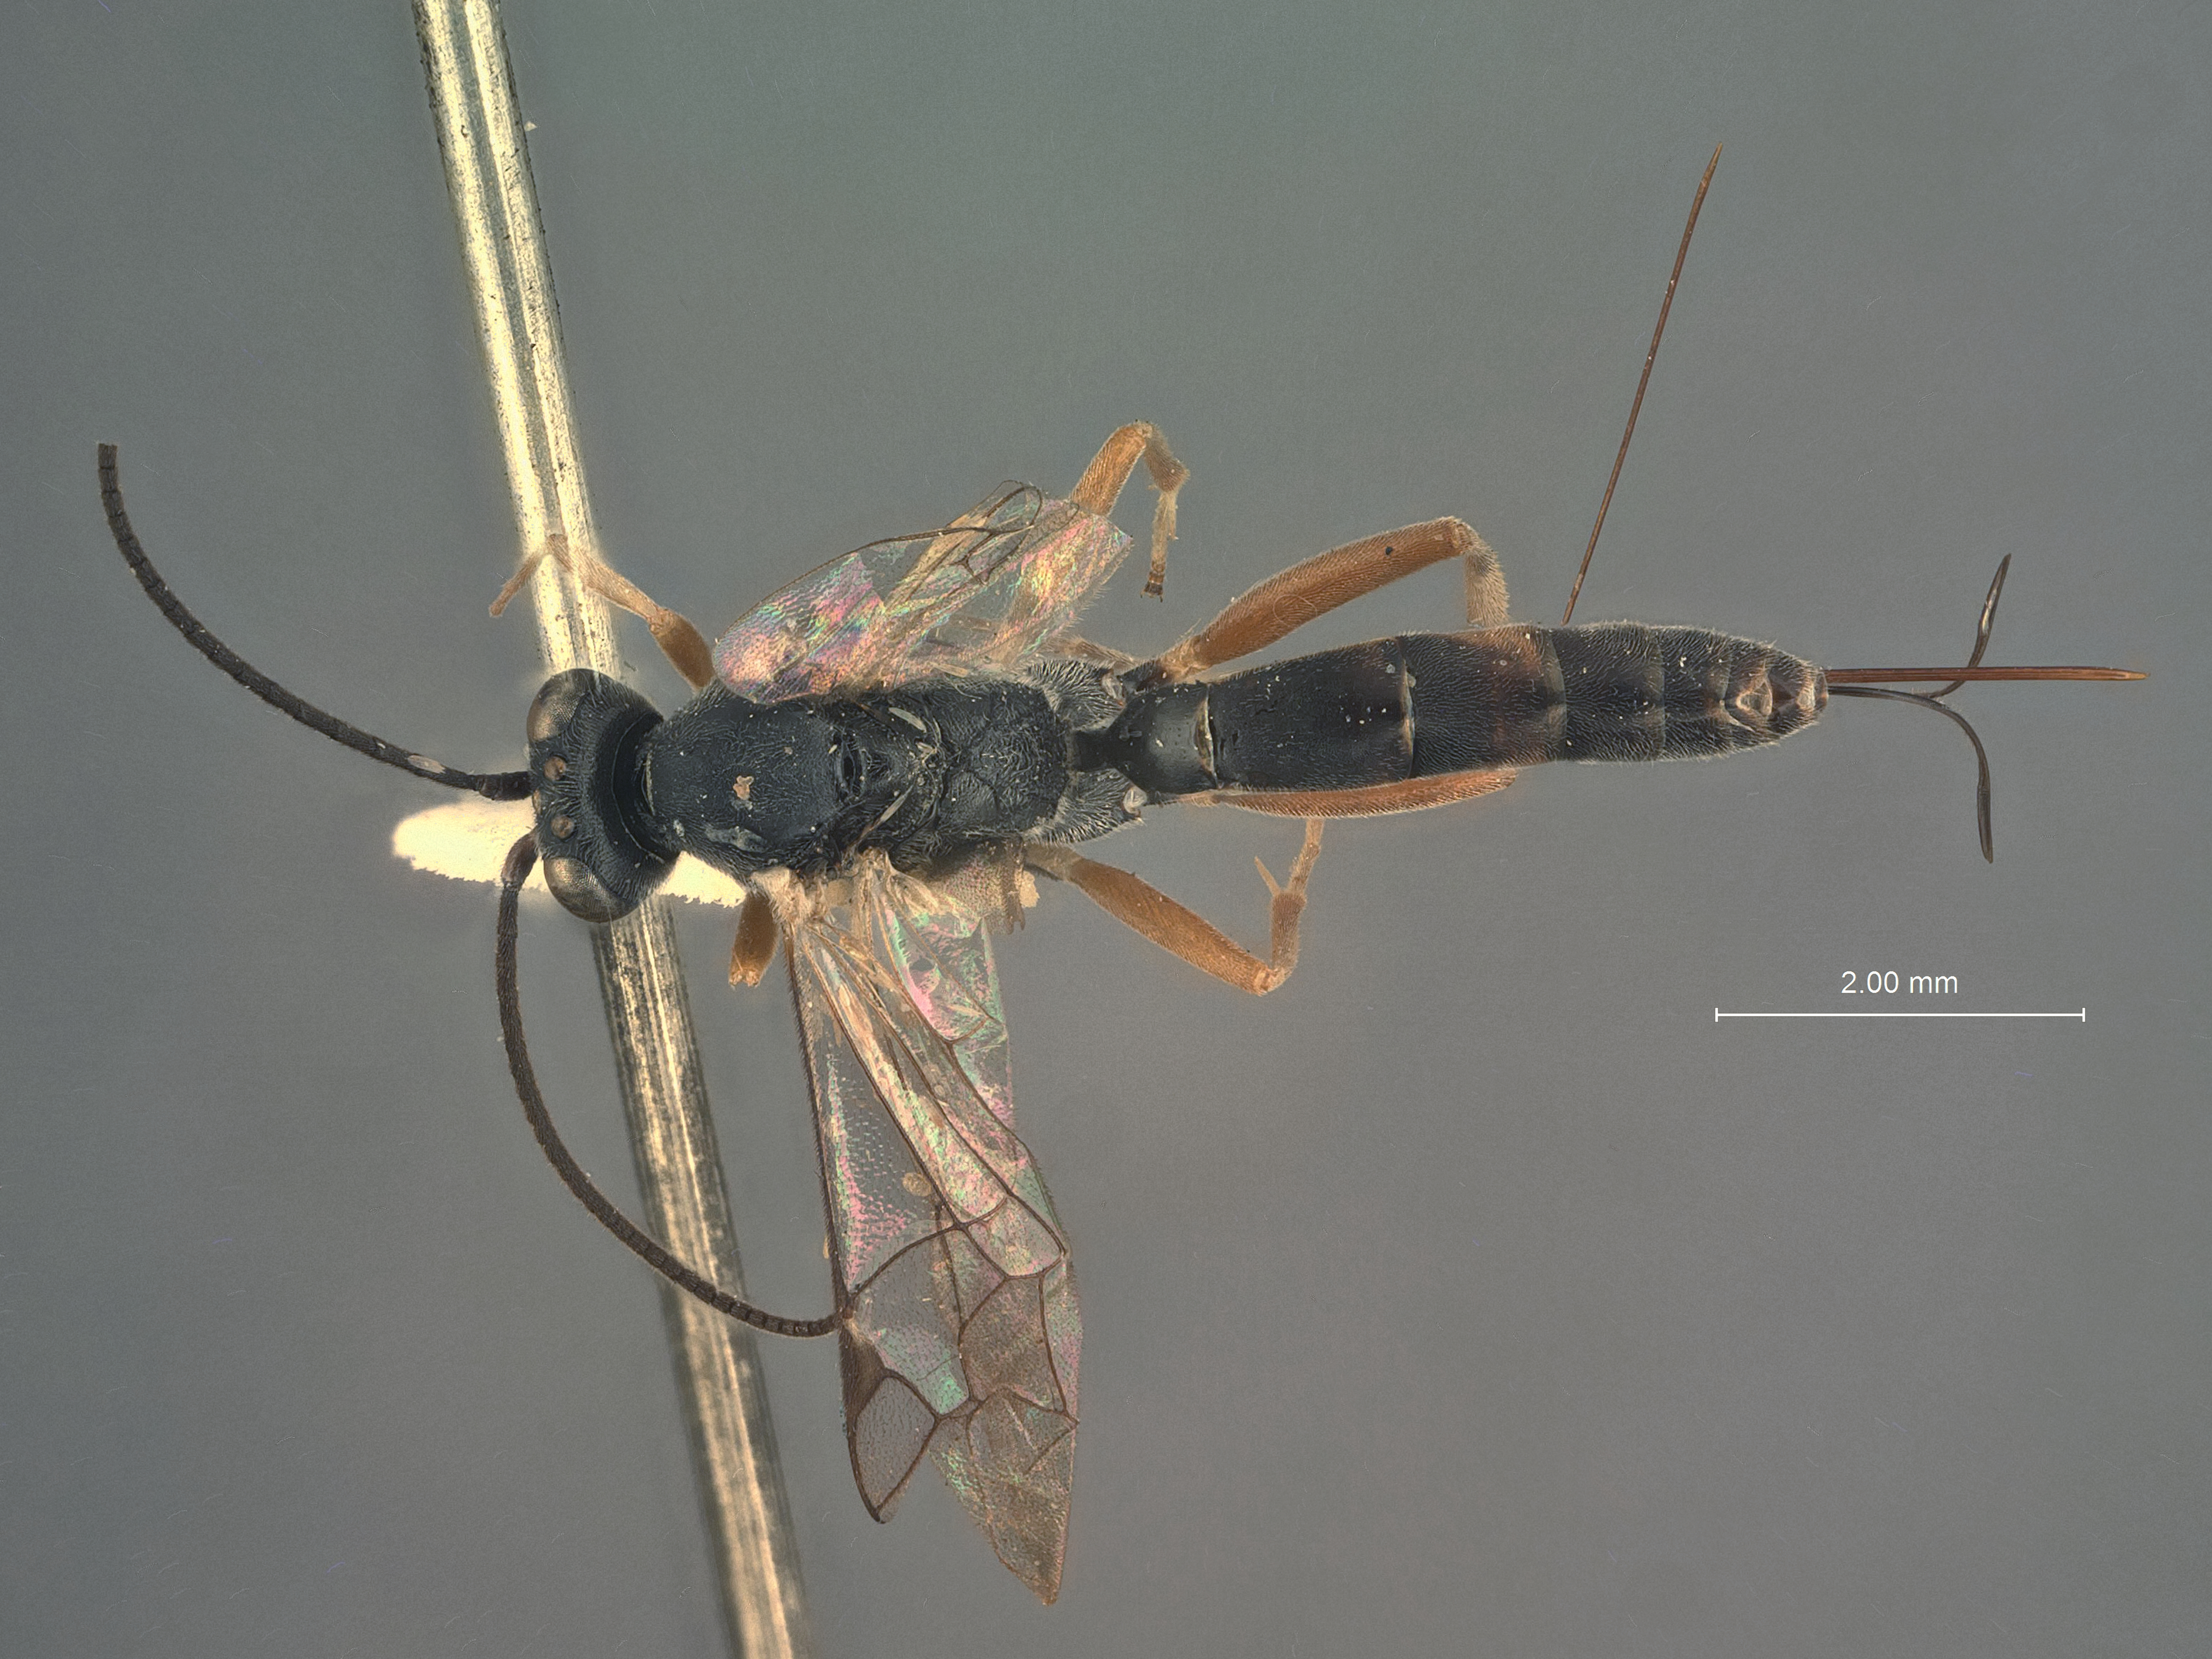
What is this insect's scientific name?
Angitia galleriae
